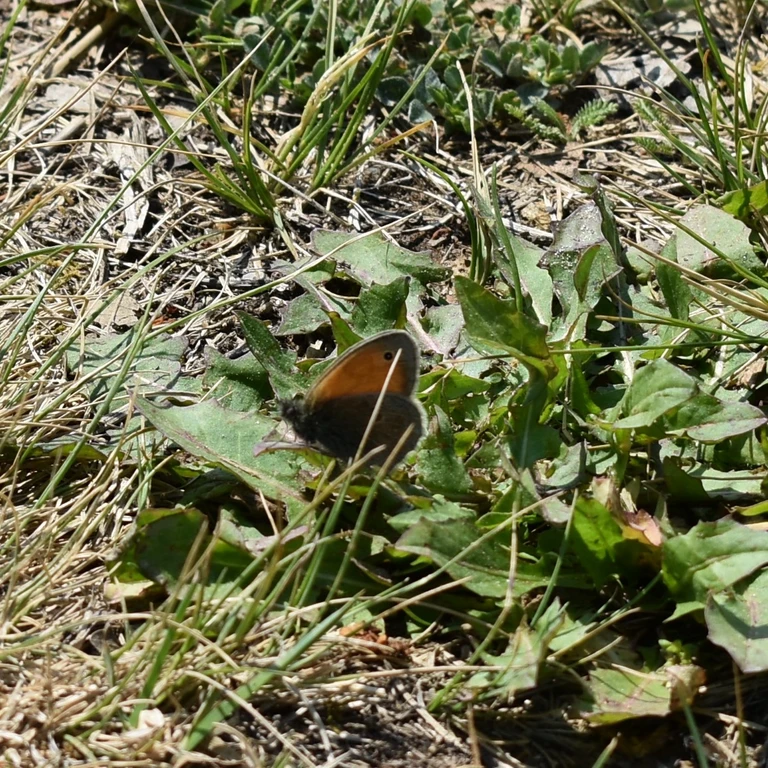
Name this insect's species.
Coenonympha pamphilus
